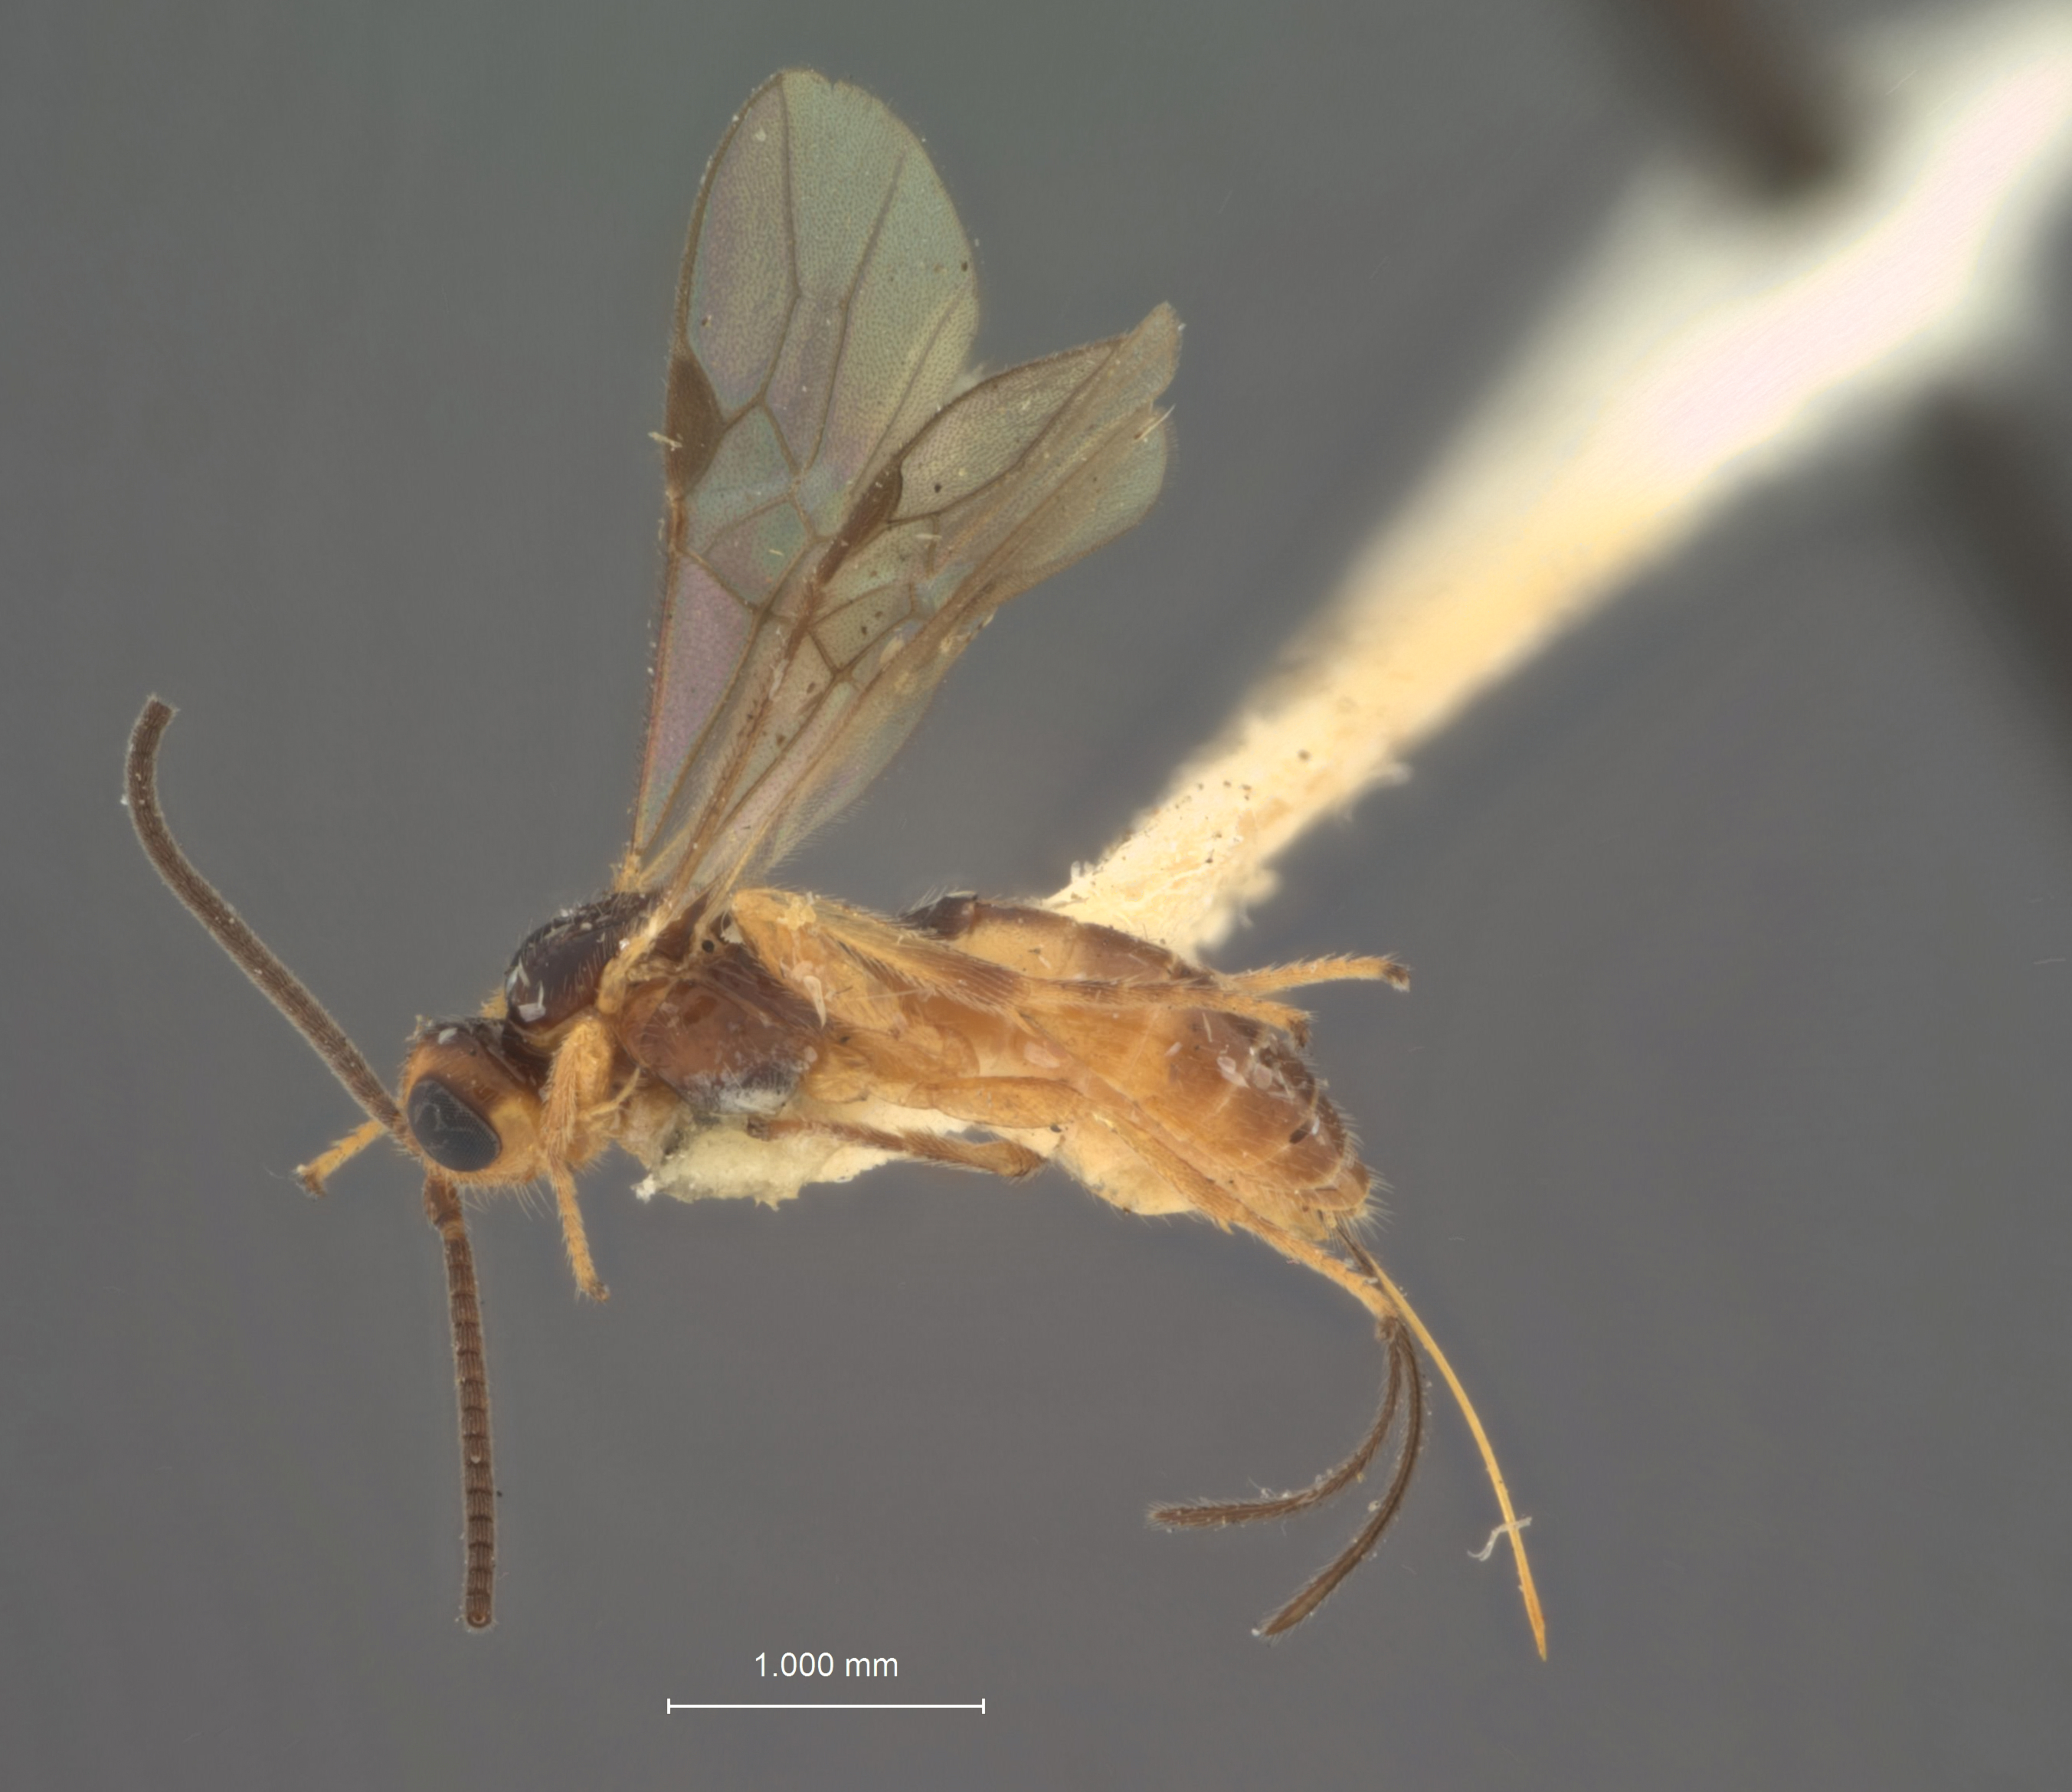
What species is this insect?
Microbracon hobomok
